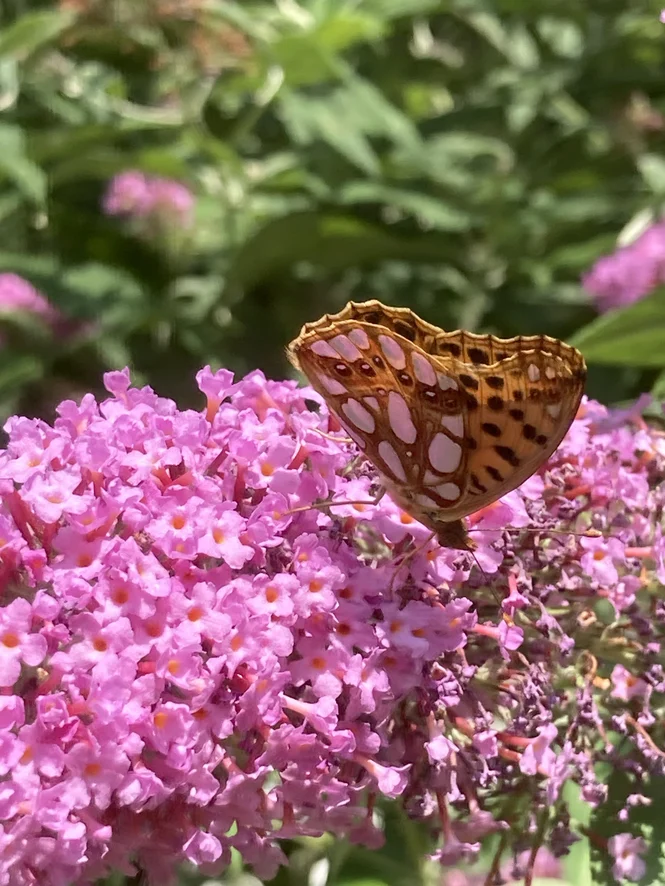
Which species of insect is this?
Issoria lathonia
